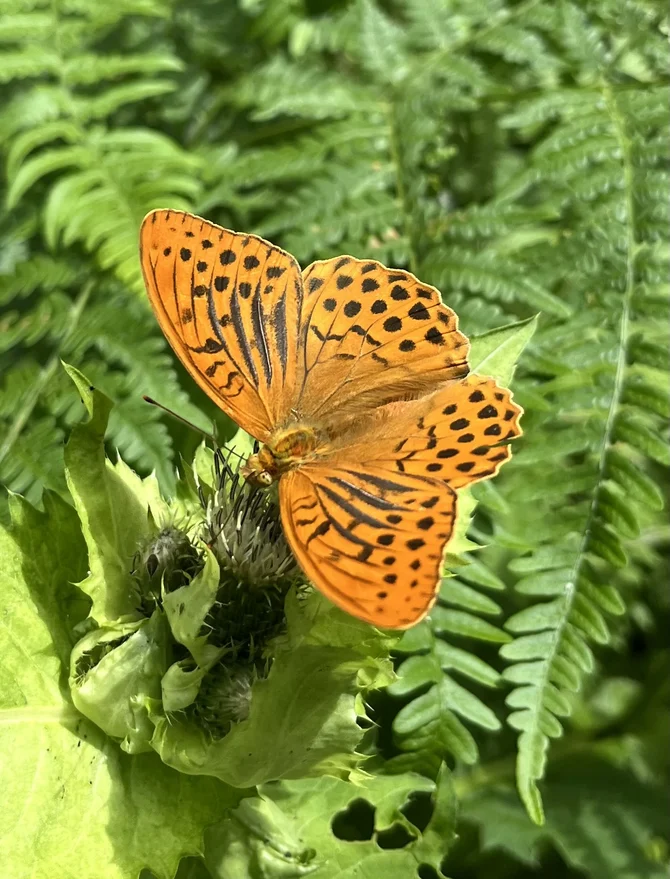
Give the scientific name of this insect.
Argynnis paphia
